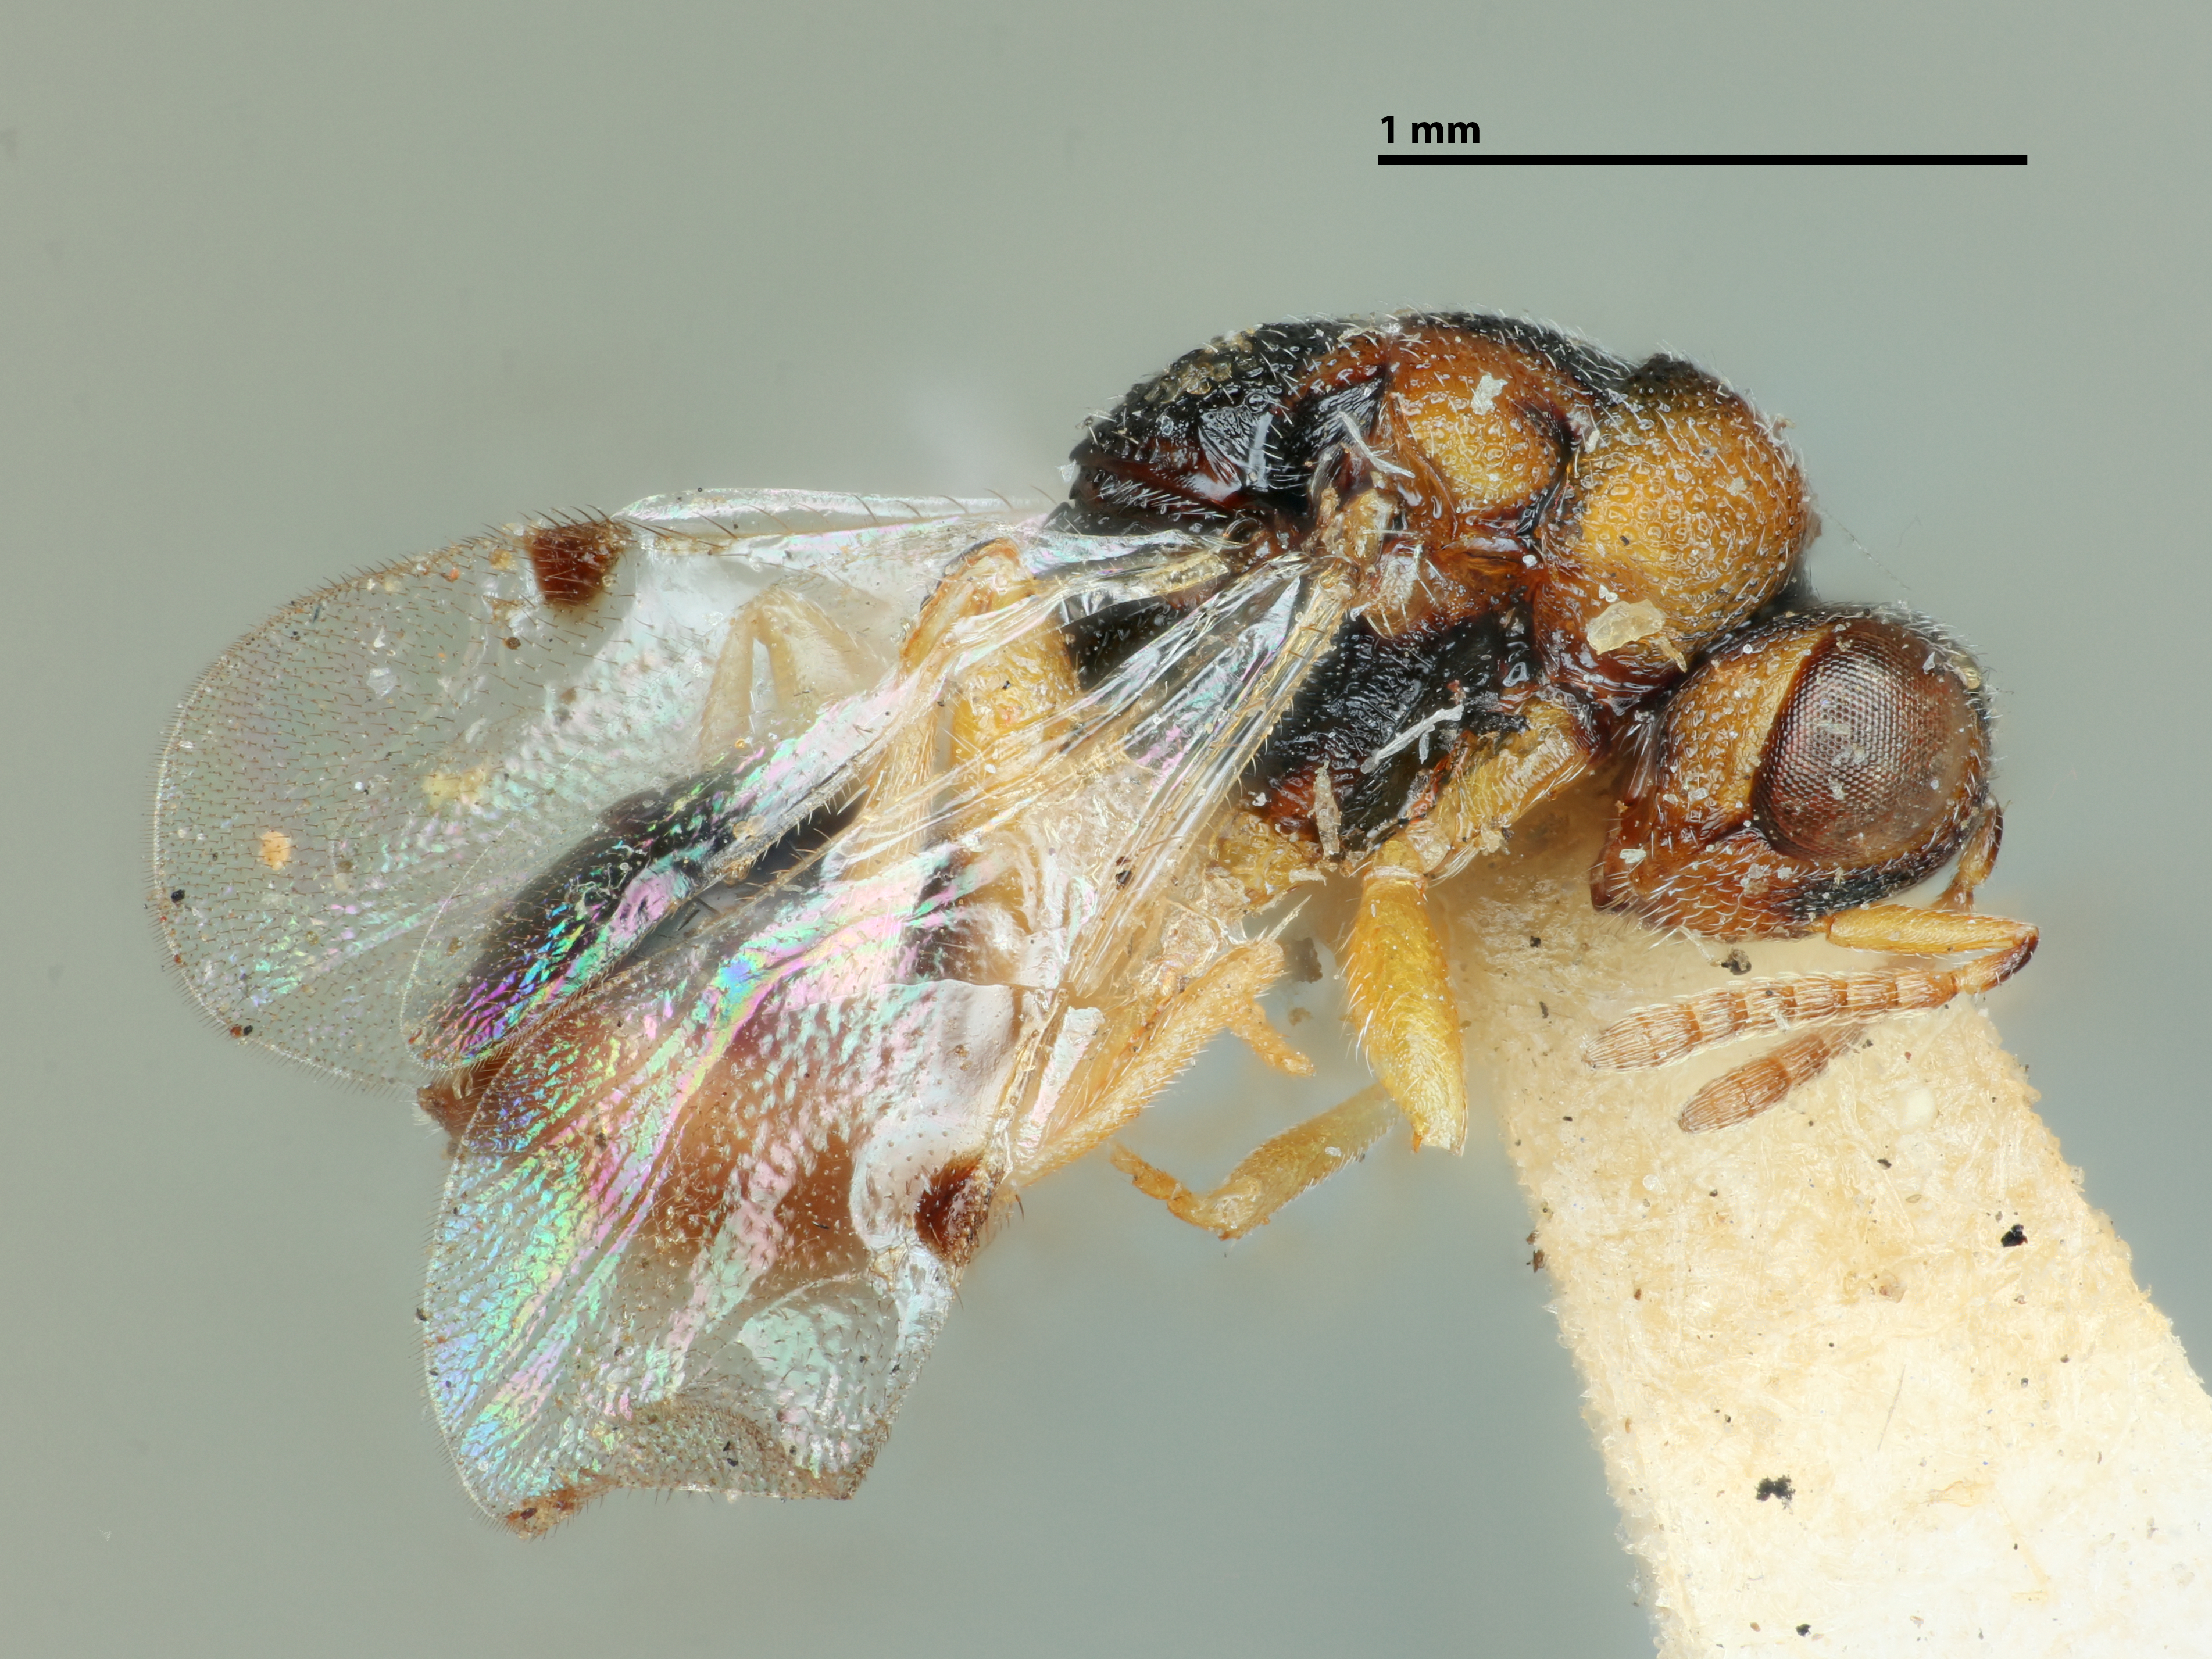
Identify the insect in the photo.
Decatoma foliatae
